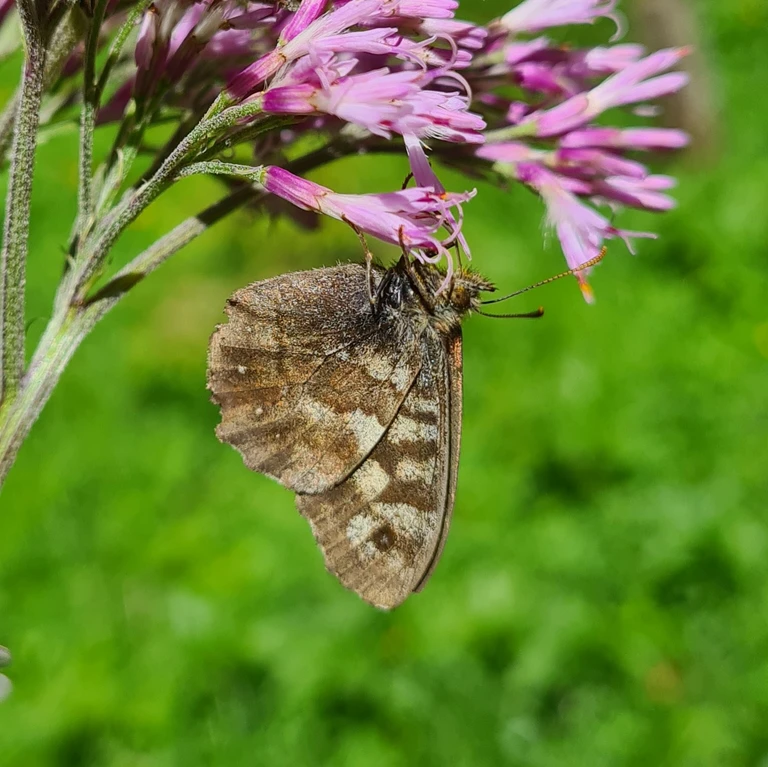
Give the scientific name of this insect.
Pararge aegeria
